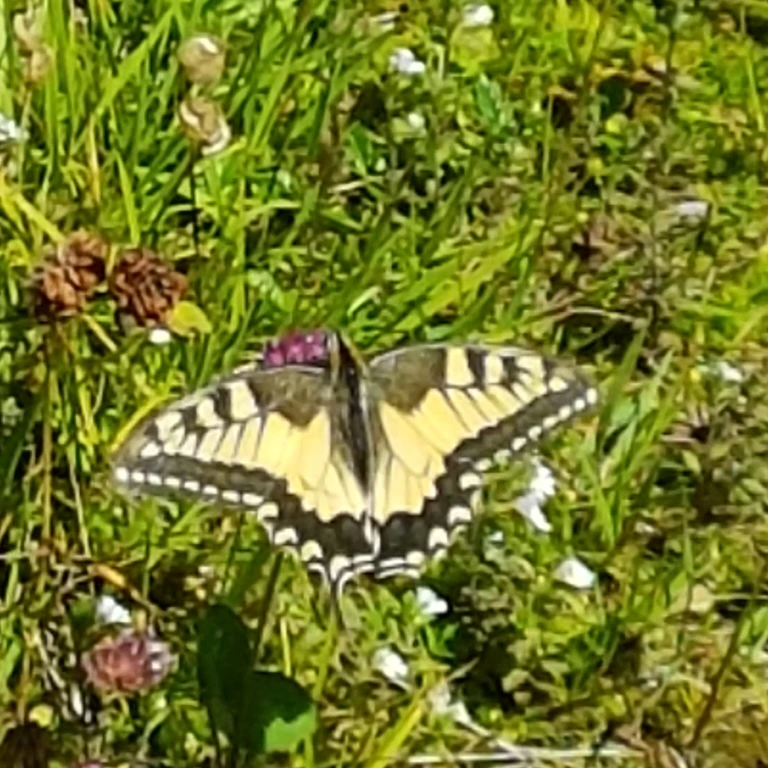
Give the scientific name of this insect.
Papilio machaon
